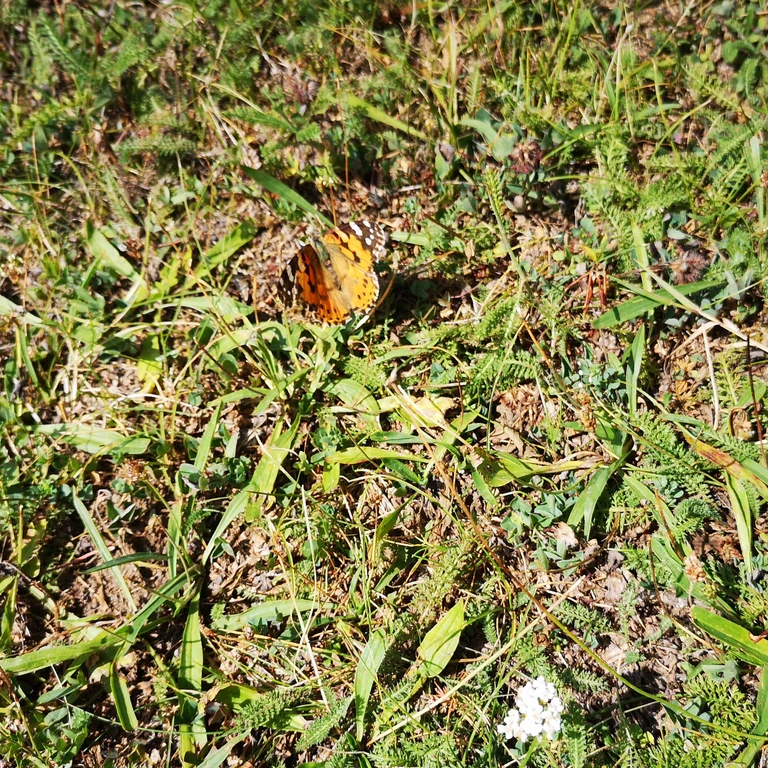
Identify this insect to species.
Vanessa cardui
